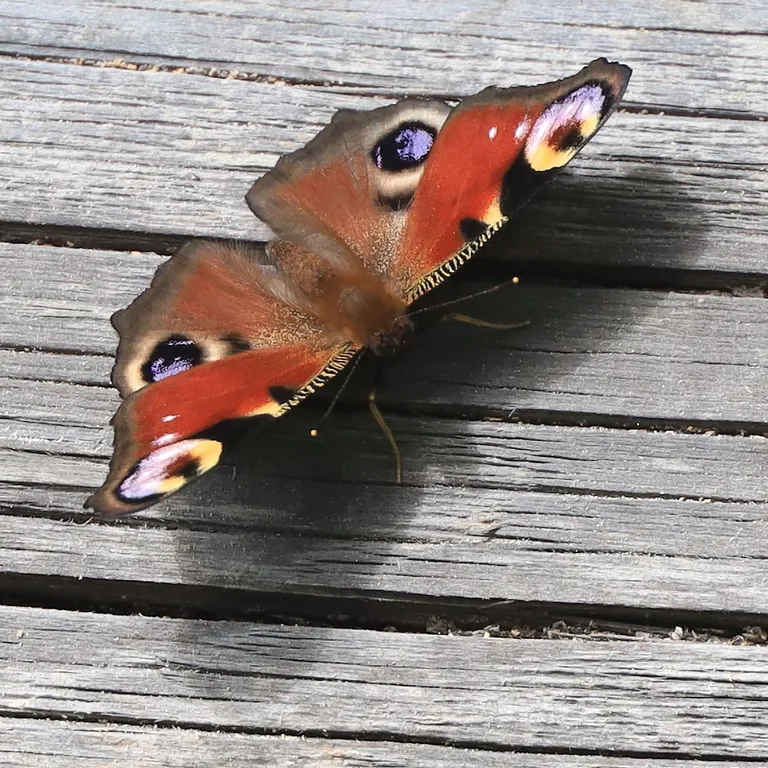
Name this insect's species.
Aglais io
